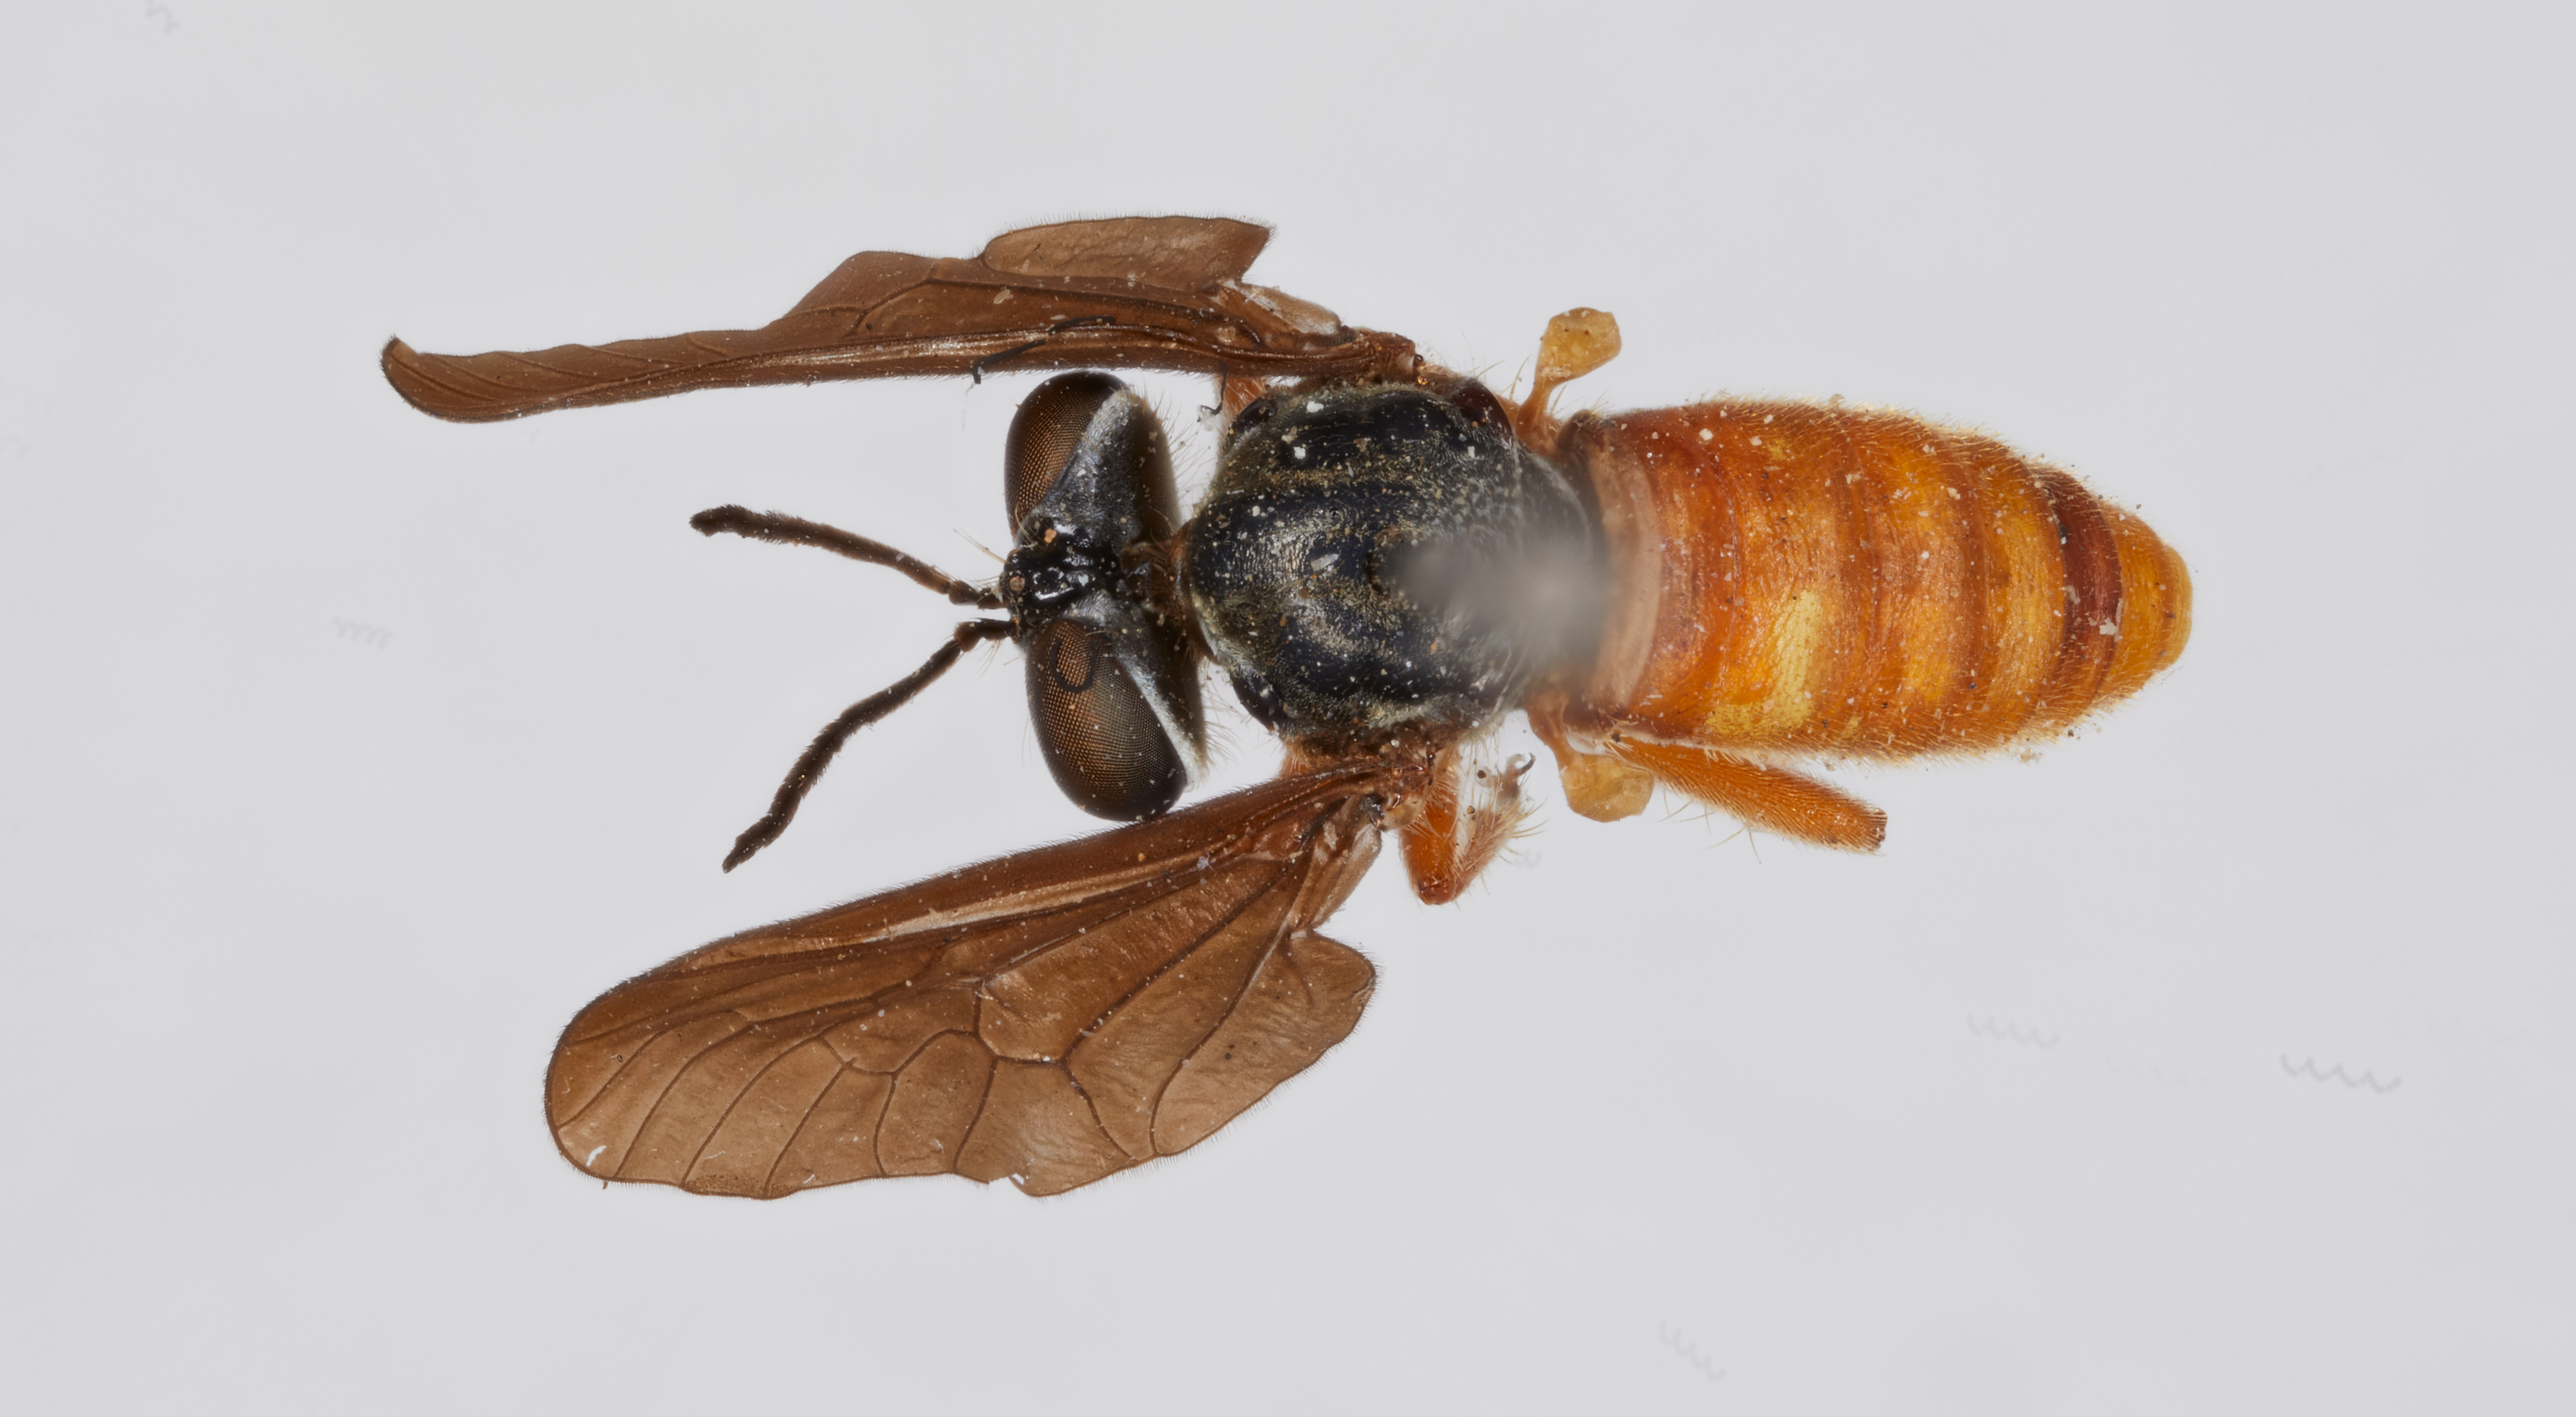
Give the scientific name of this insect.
Rhipidocephala mirabilis
